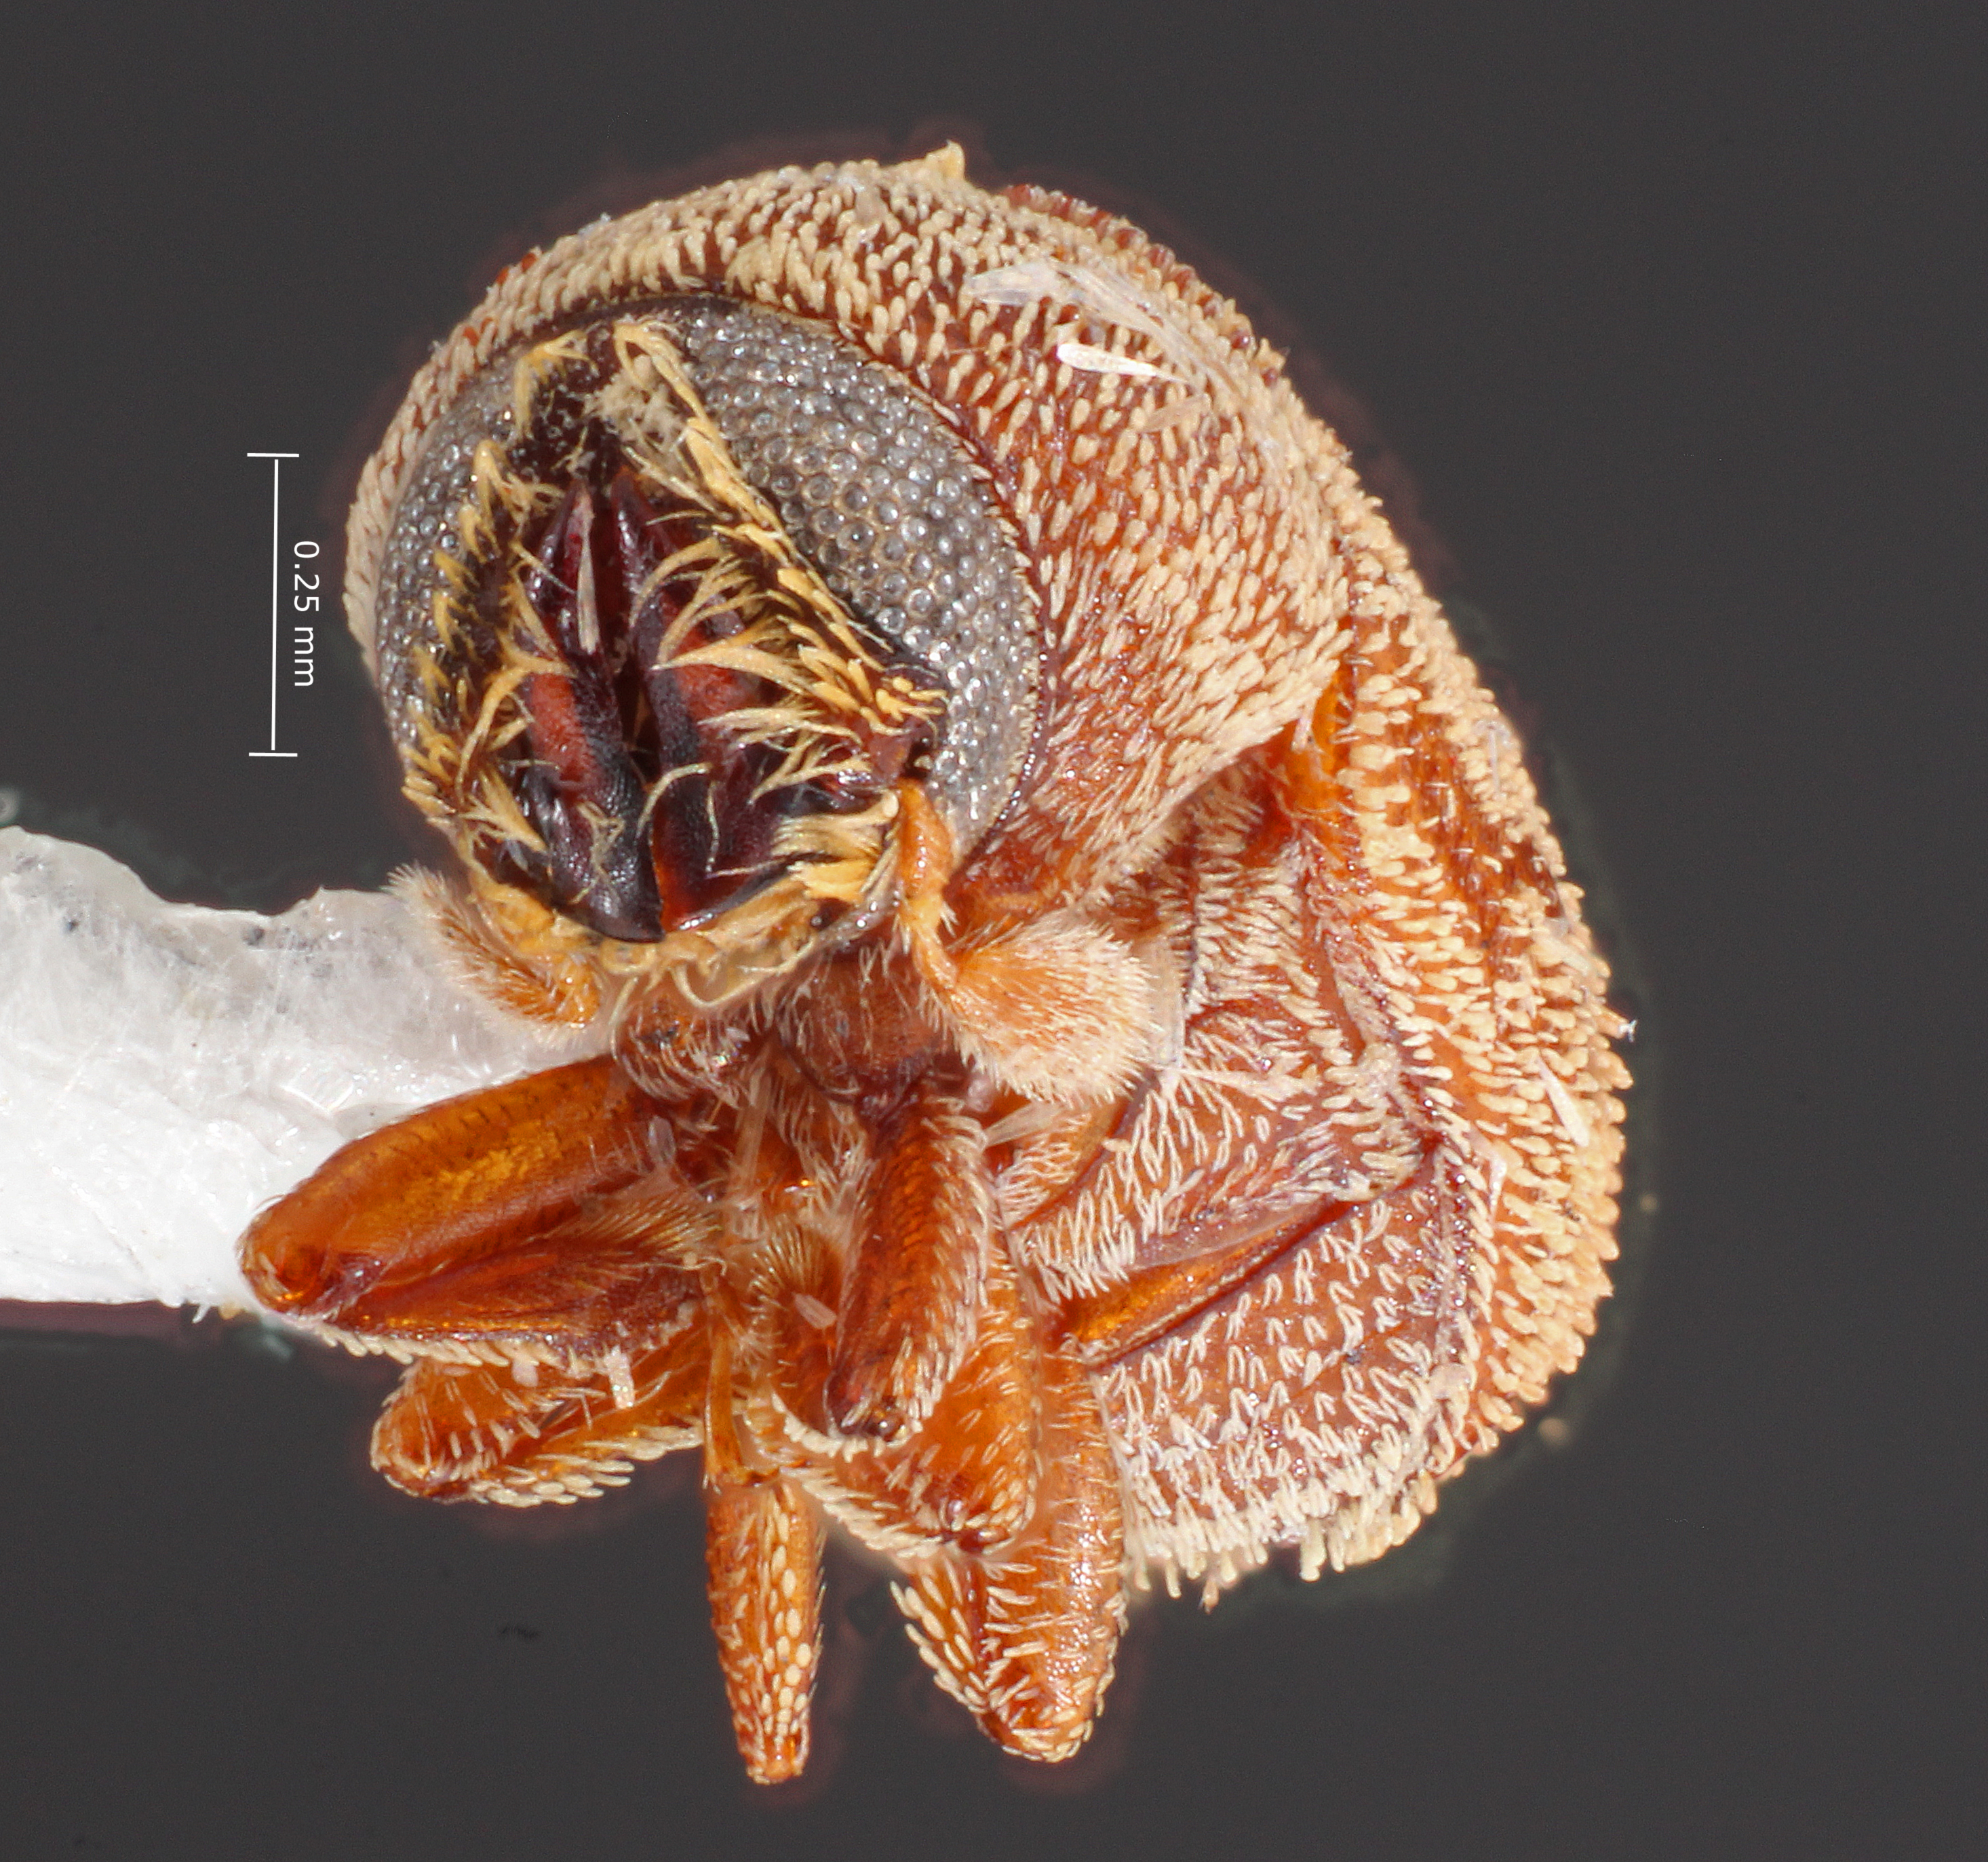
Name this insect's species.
Chaetophloeus mandibularis
